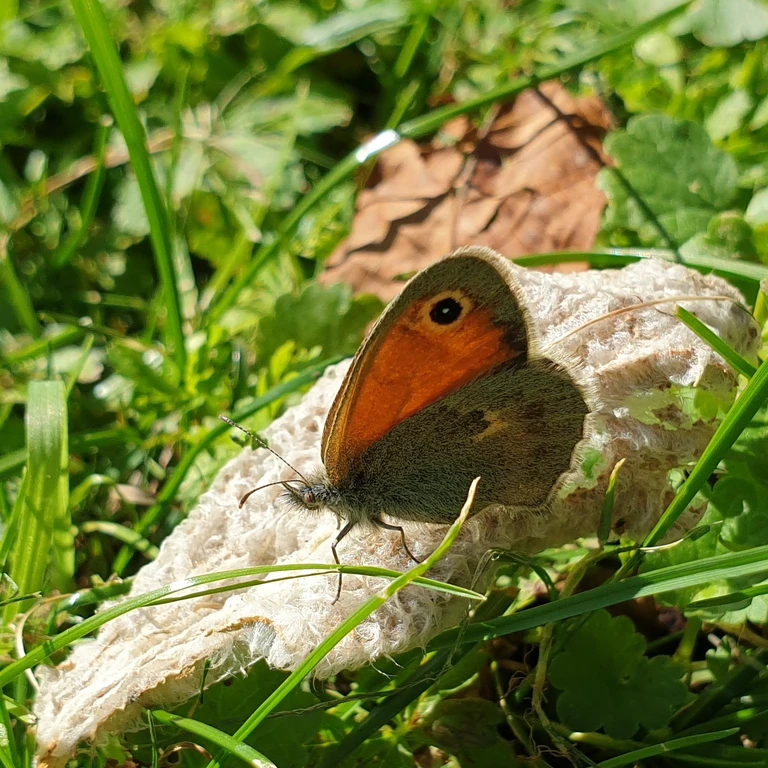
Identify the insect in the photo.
Coenonympha pamphilus
